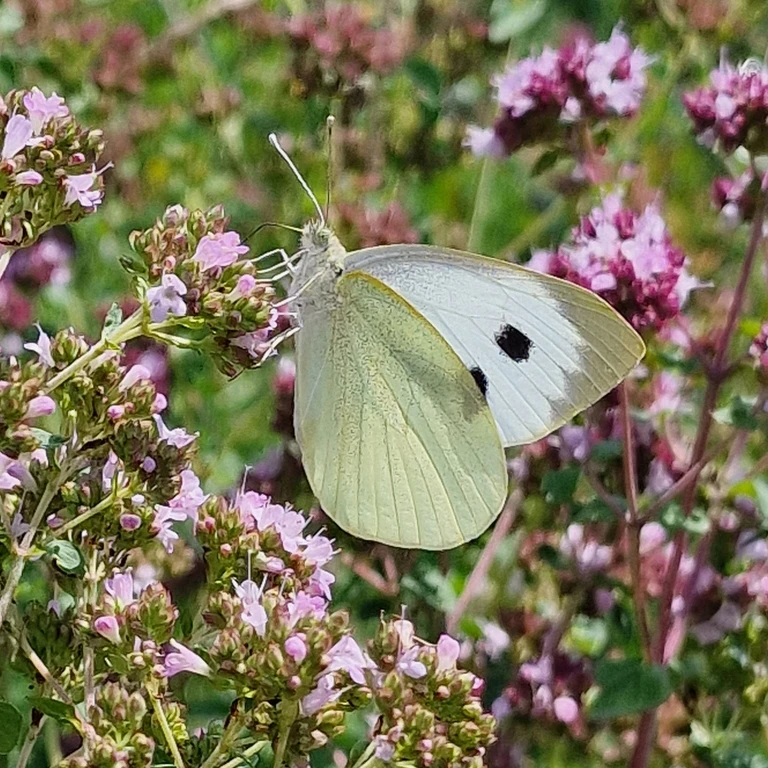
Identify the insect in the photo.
Pieris brassicae
